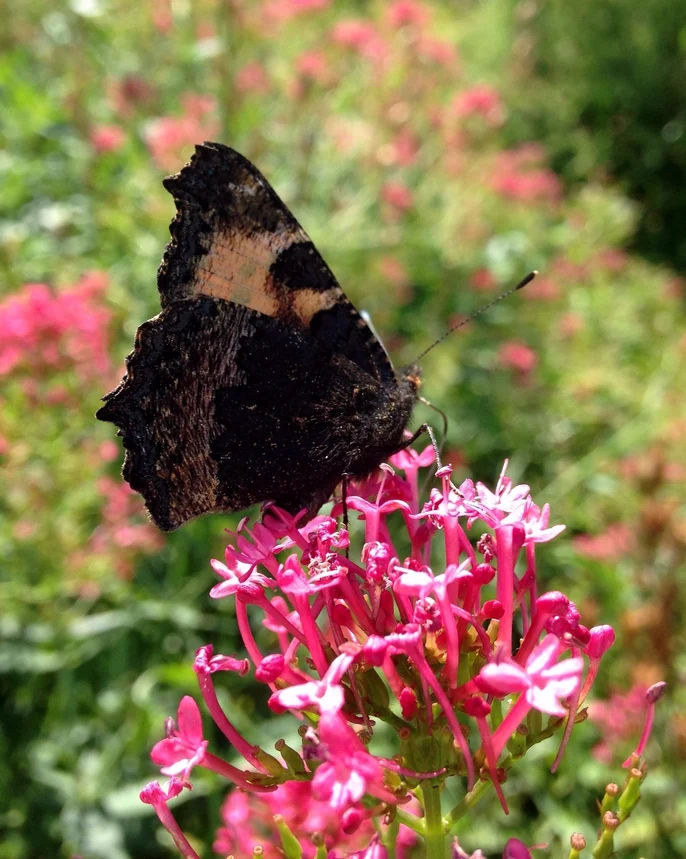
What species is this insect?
Aglais urticae
